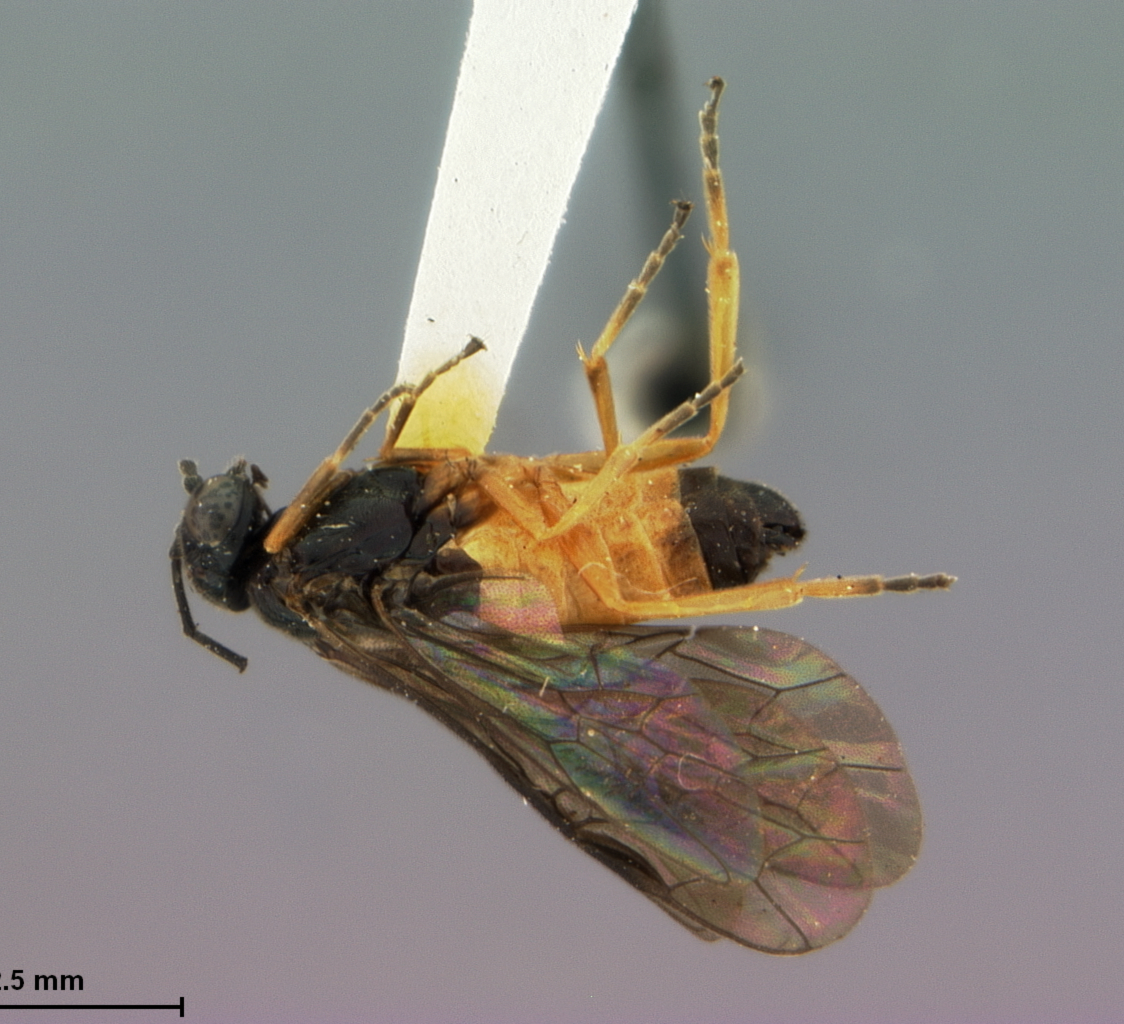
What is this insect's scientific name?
Prostromboceros planifrons
